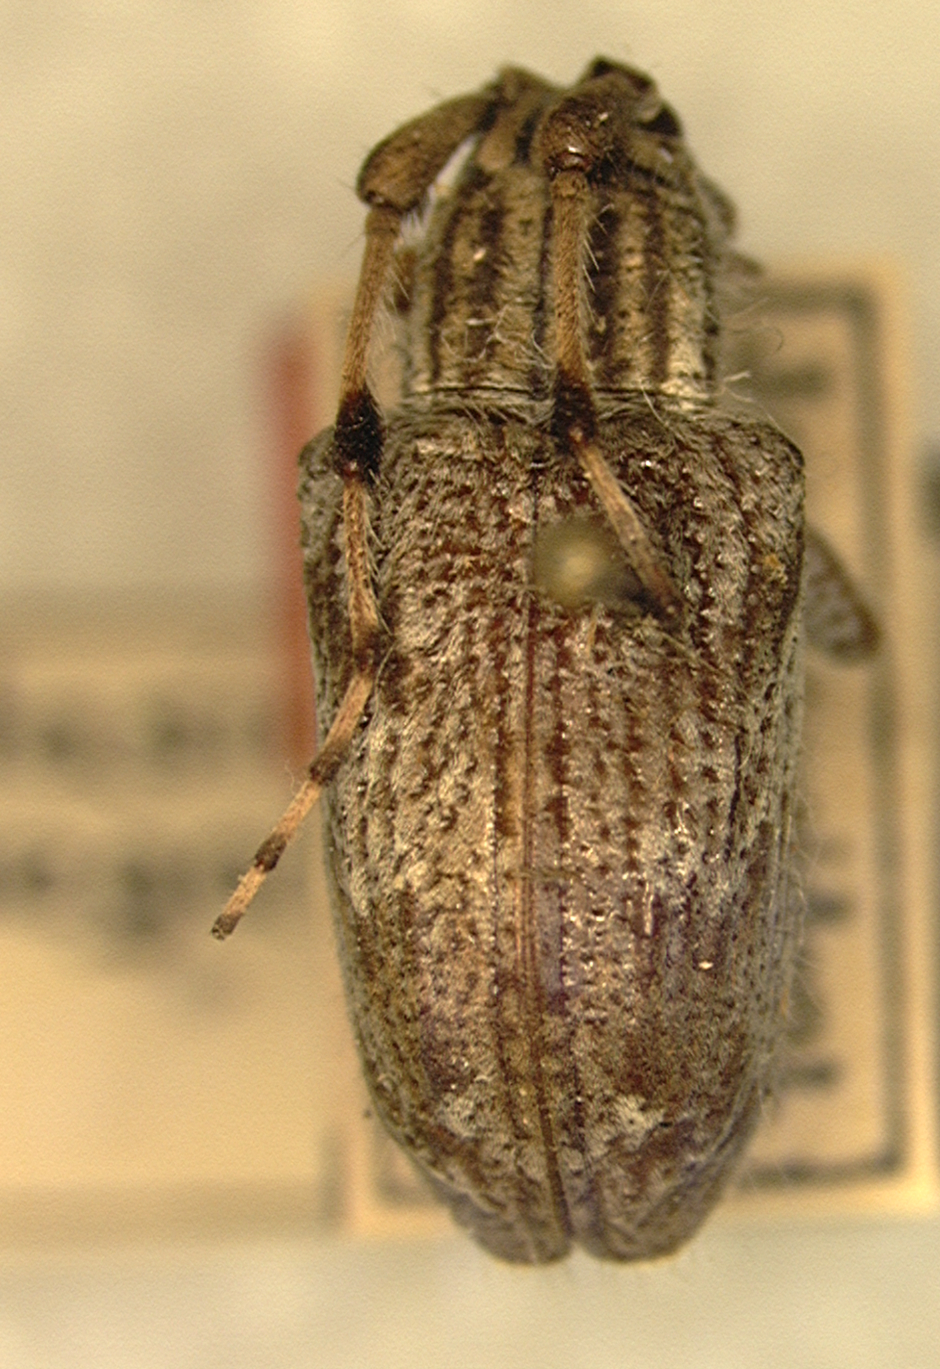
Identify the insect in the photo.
Dystasia variegata
